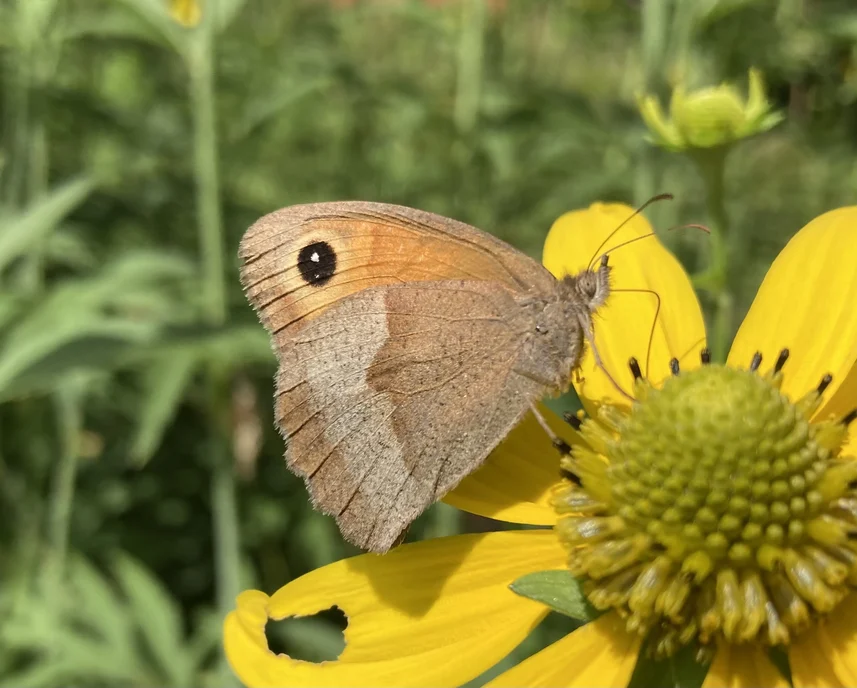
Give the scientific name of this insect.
Maniola jurtina
